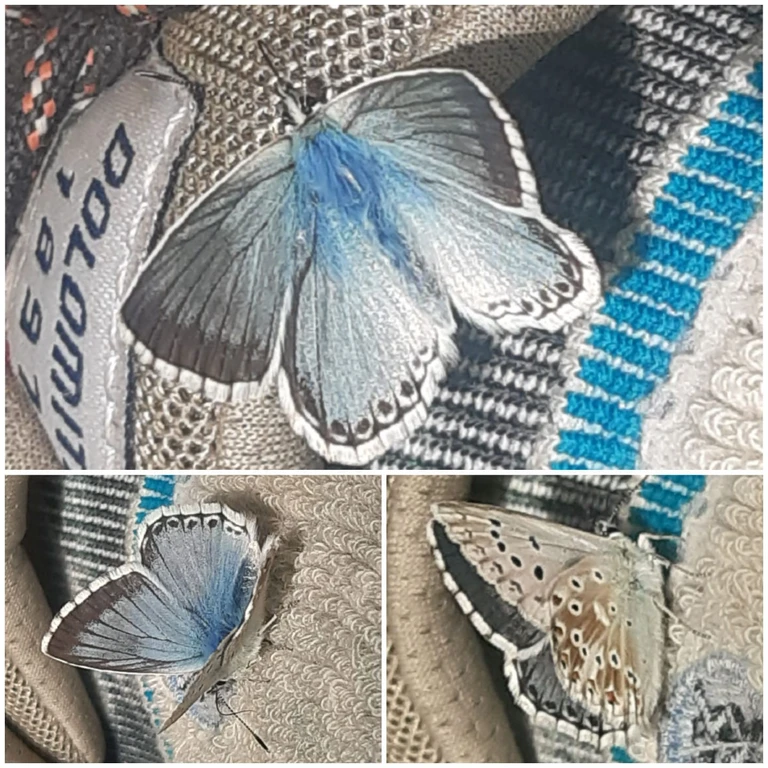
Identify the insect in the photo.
Lysandra coridon
